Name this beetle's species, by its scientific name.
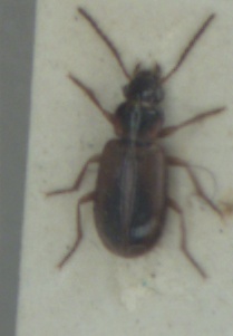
Dicheirotrichus placidus
